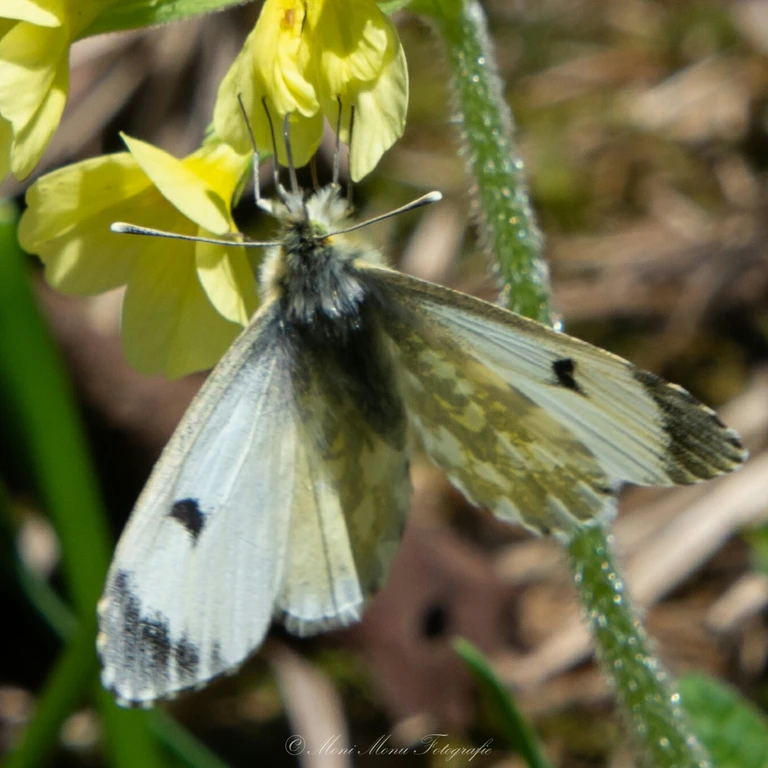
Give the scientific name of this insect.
Anthocharis cardamines
